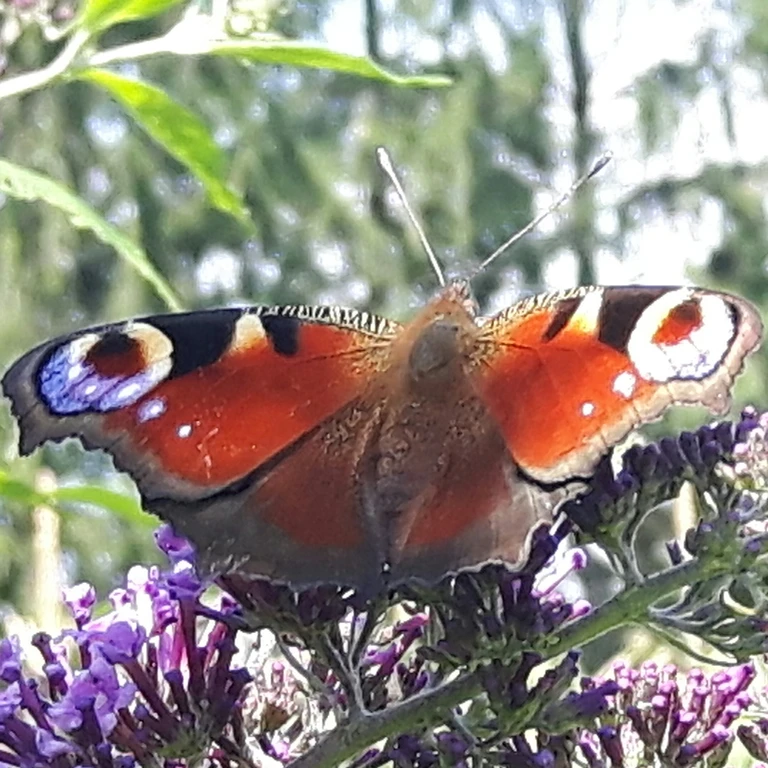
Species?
Aglais io
